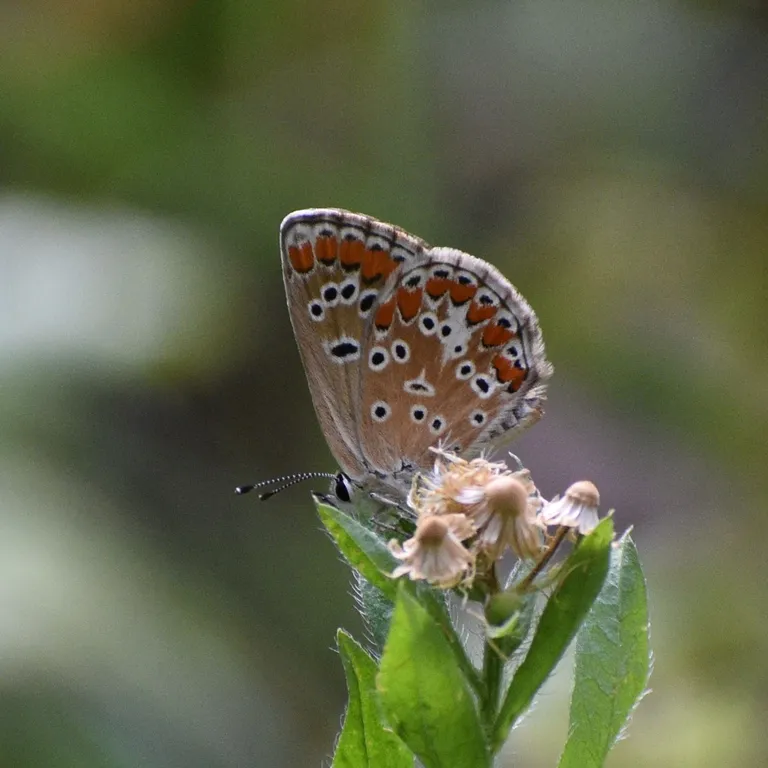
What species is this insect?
Aricia agestis/artaxerxes
